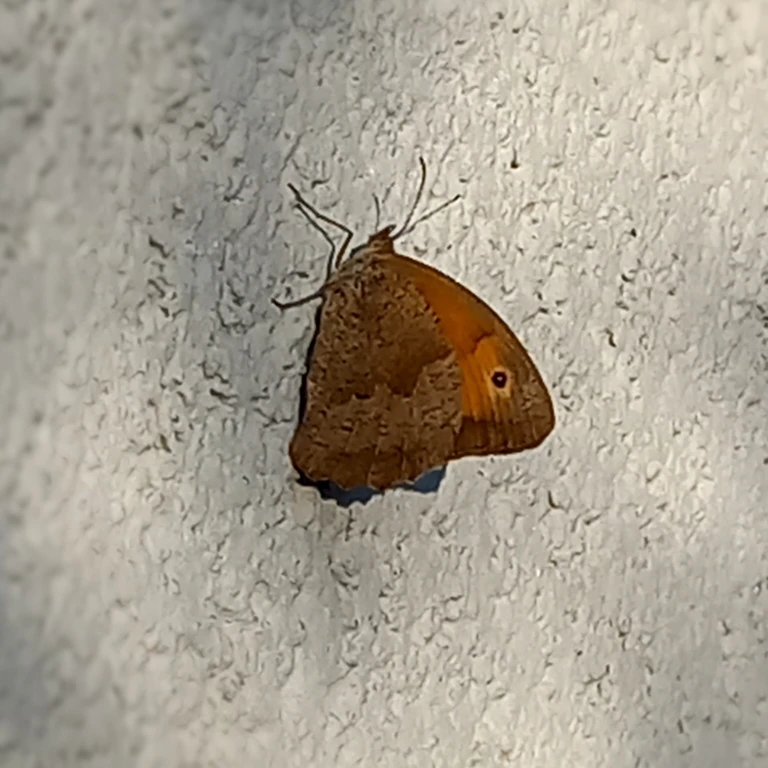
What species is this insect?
Maniola jurtina
